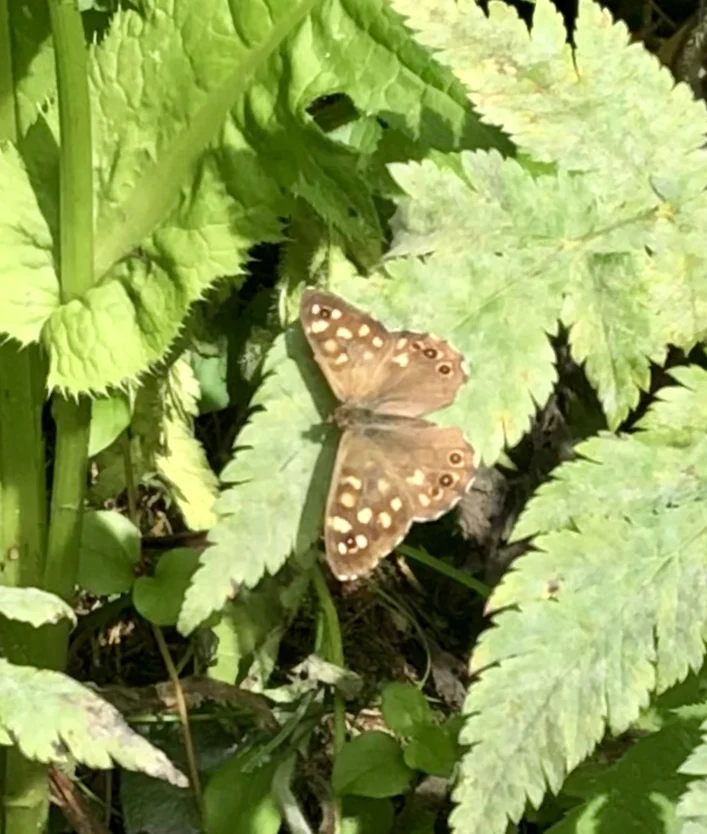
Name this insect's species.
Pararge aegeria
